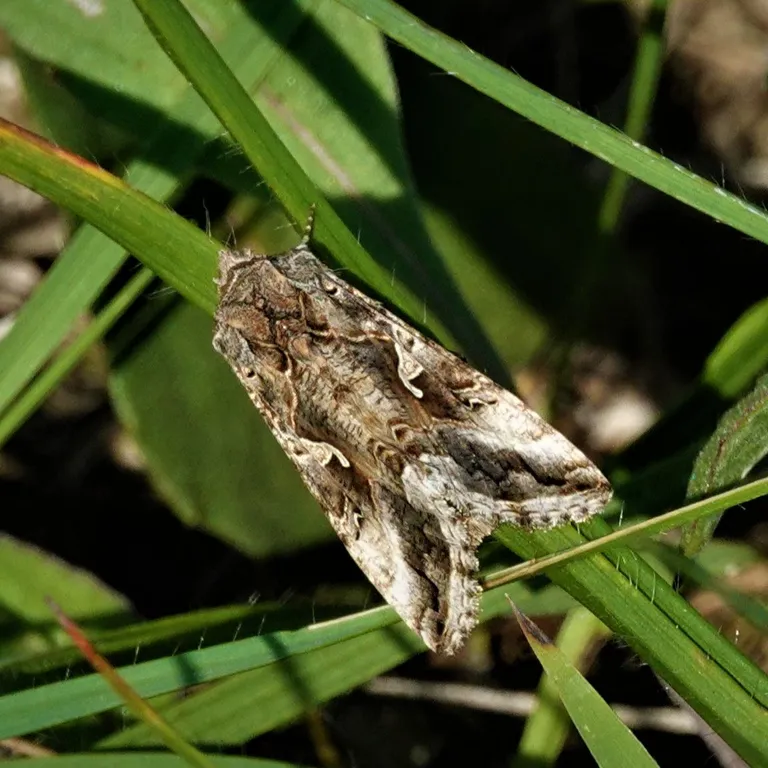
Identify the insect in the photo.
Autographa gamma
